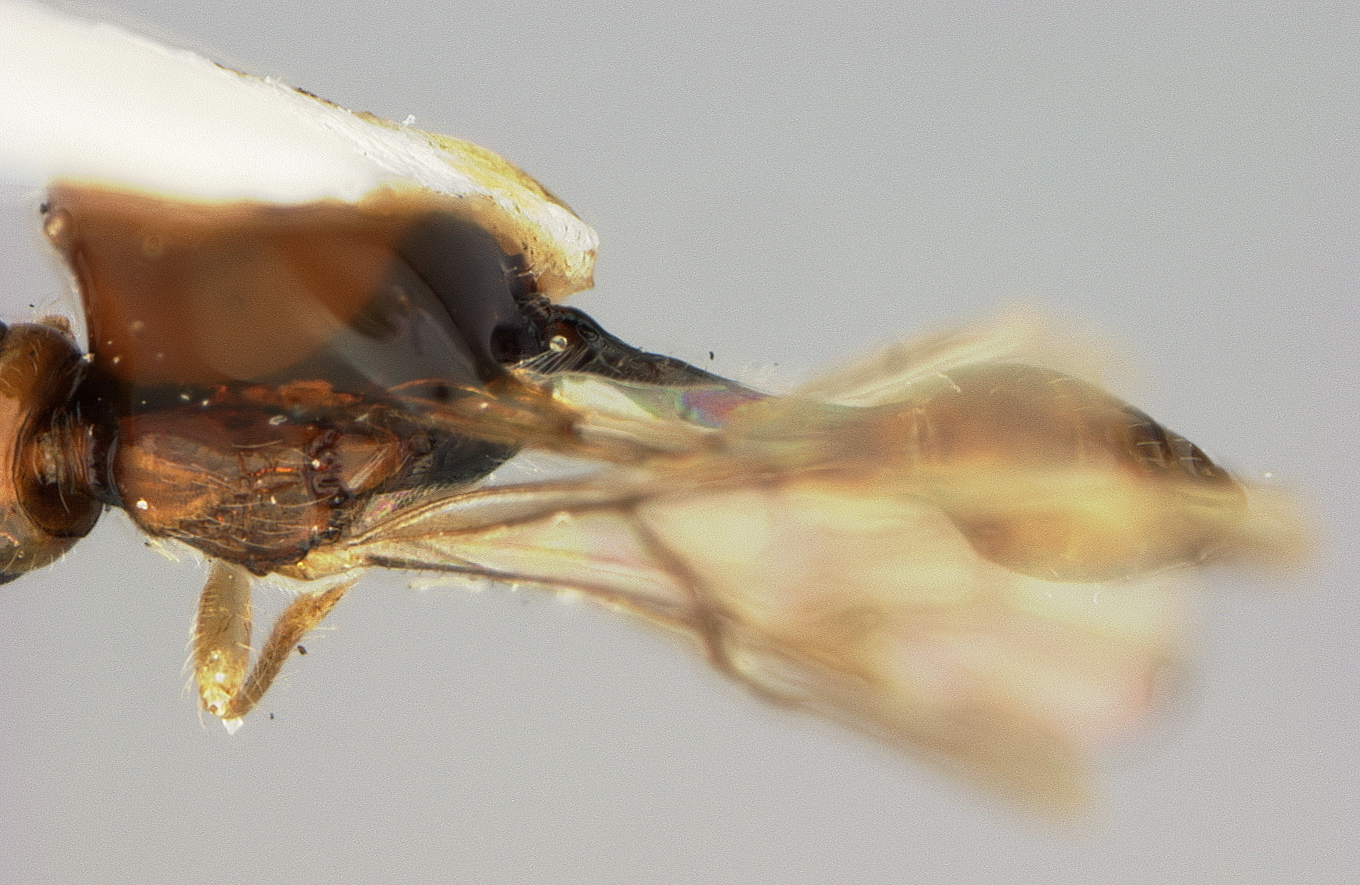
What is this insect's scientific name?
Spathius fuscipennis
